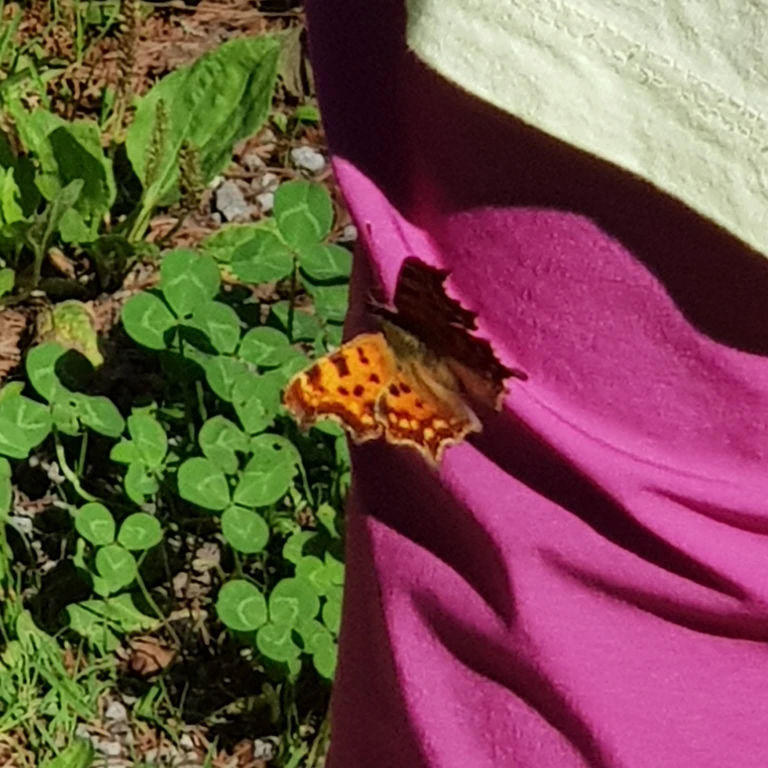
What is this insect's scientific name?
Polygonia c-album
